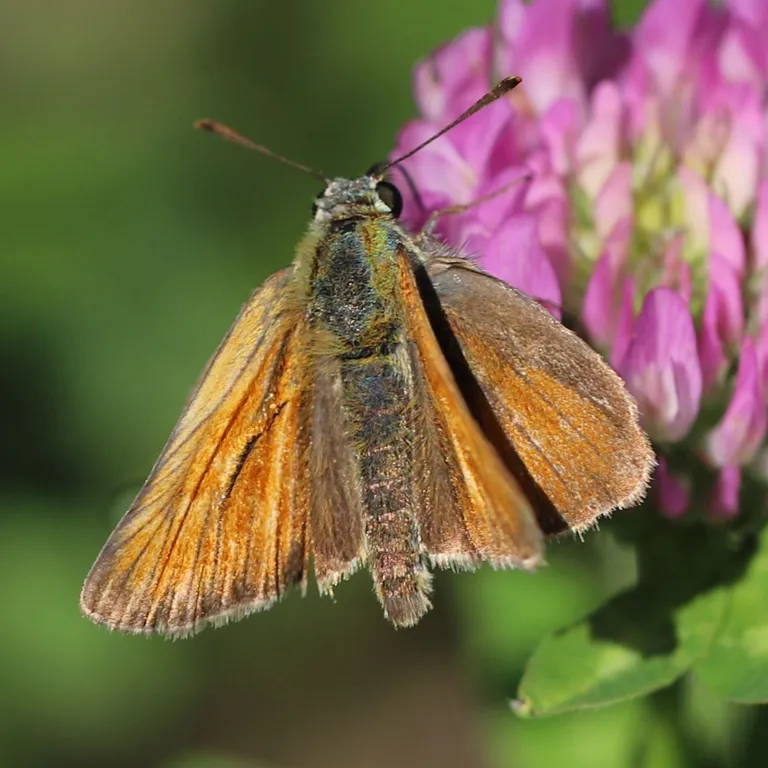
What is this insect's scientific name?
Thymelicus sylvestris
